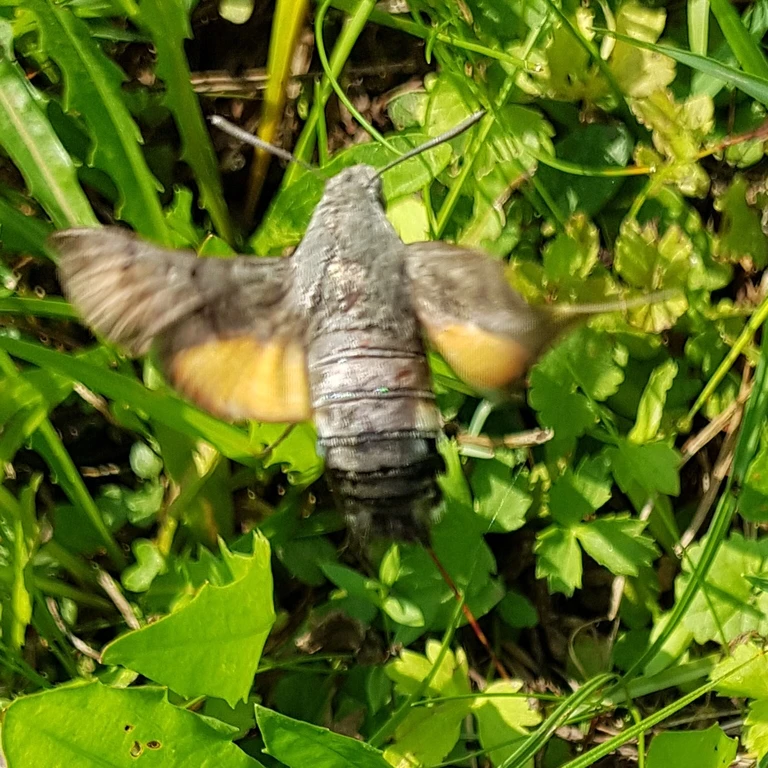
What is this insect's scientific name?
Macroglossum stellatarum
